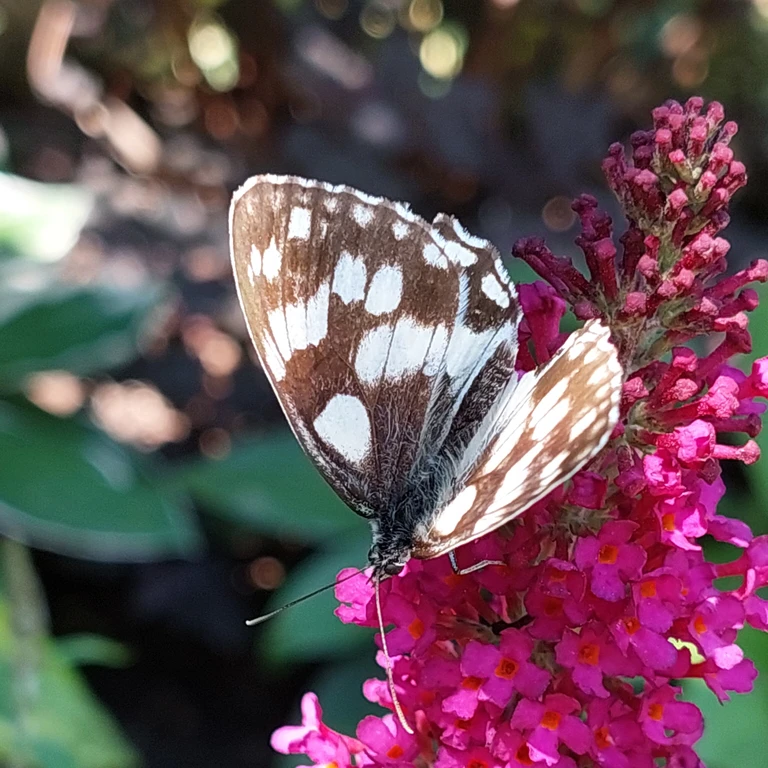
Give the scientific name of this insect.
Melanargia galathea
